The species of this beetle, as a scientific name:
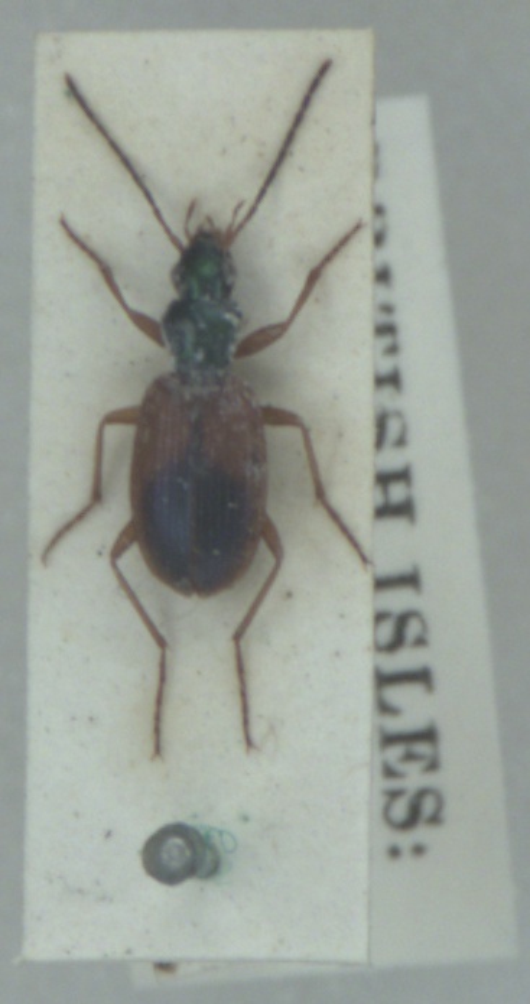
Anchomenus dorsalis
